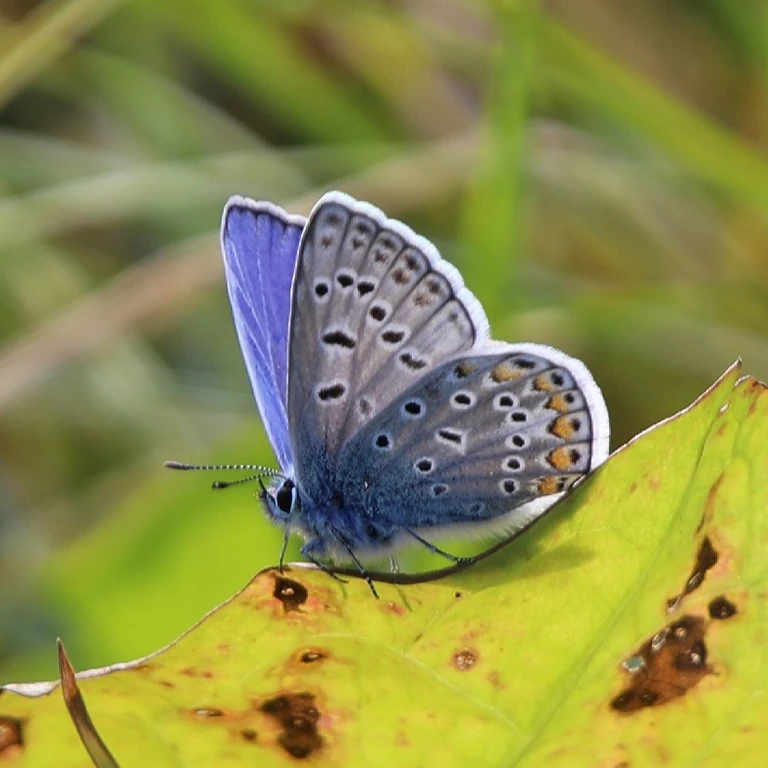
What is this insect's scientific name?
Polyommatus icarus
